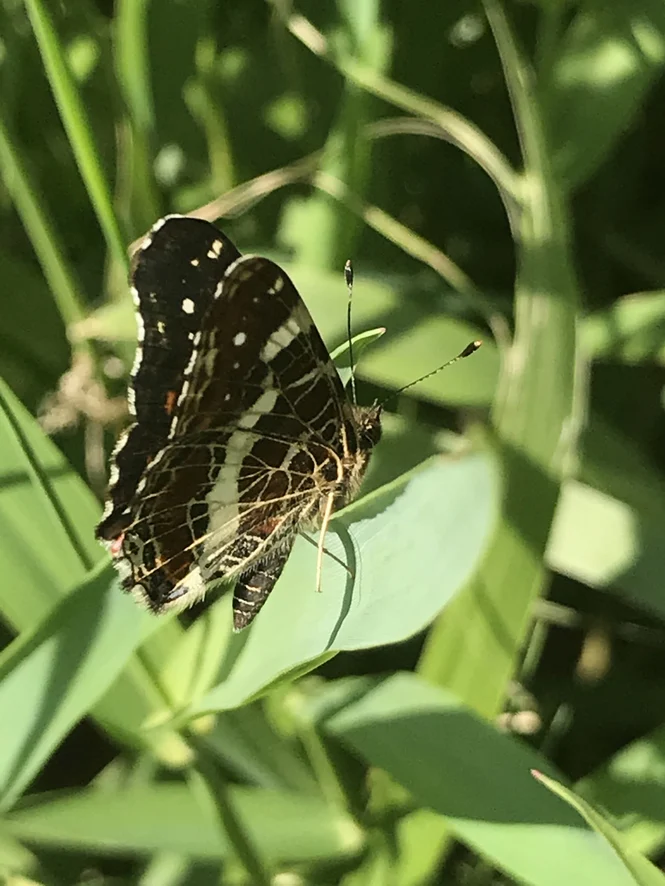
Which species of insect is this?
Araschnia levana
